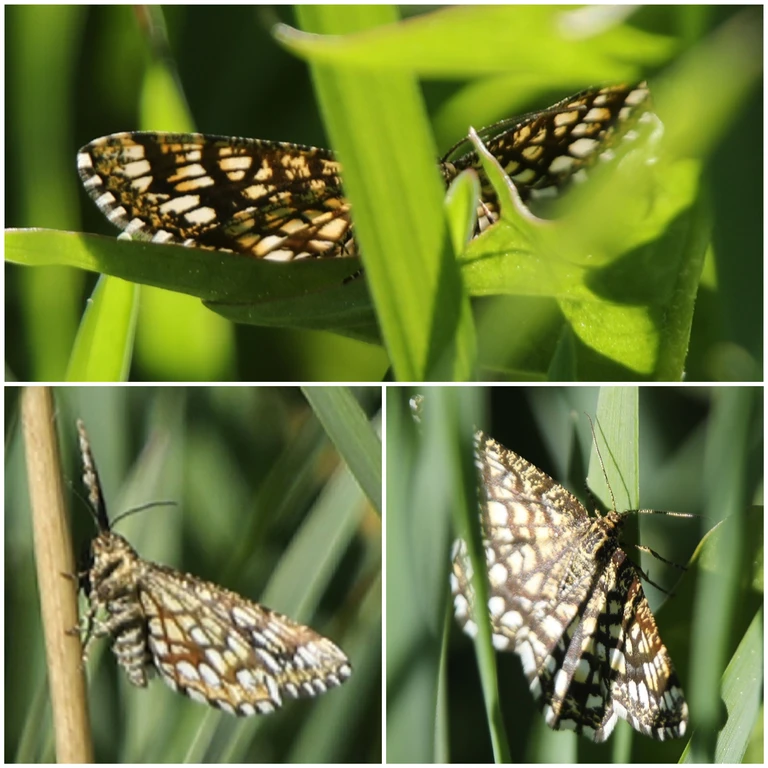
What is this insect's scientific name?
Chiasmia clathrata
